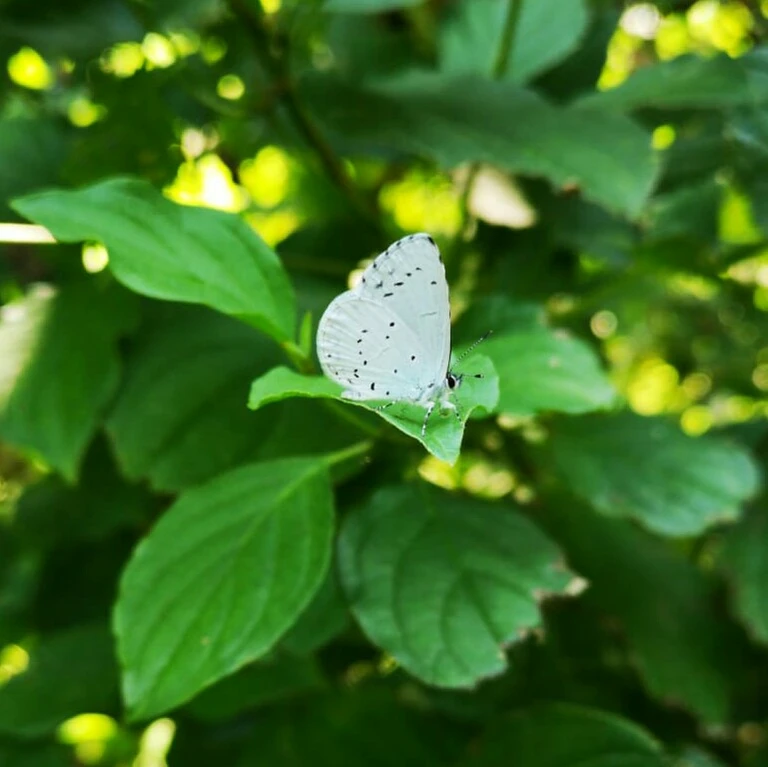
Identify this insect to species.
Celastrina argiolus
